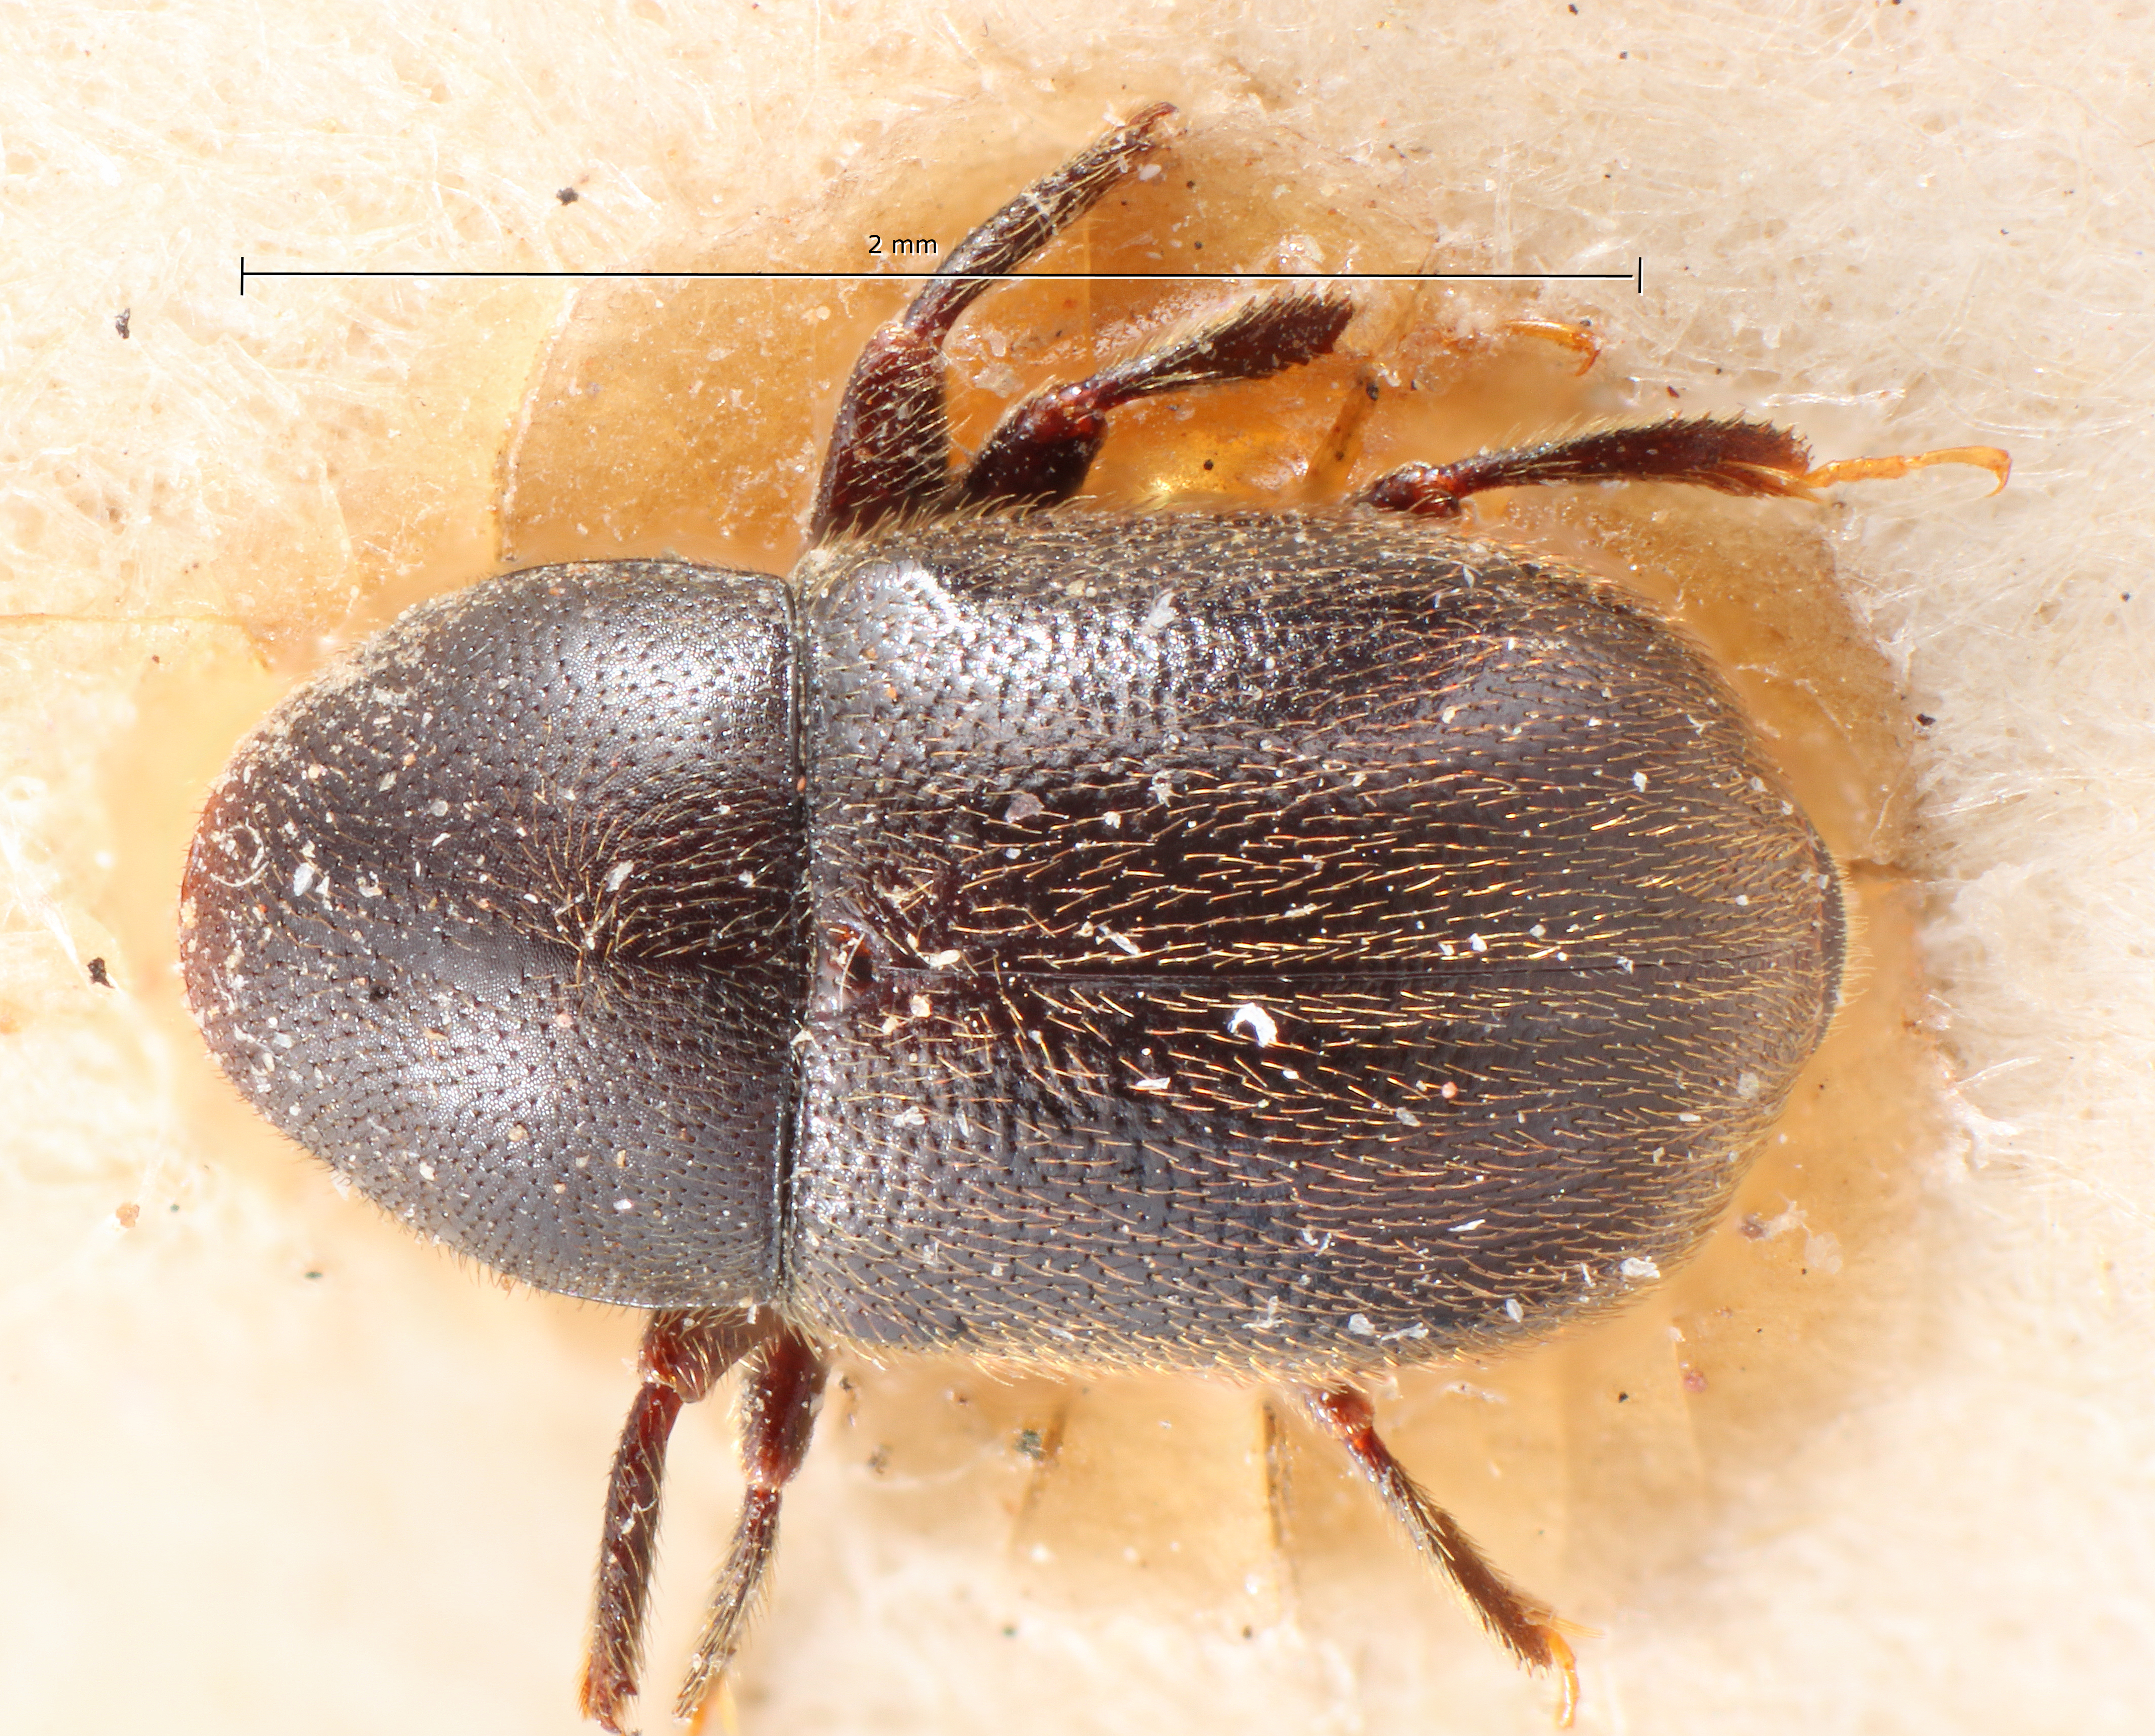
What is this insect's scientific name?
Prionoscelis bolivianus
